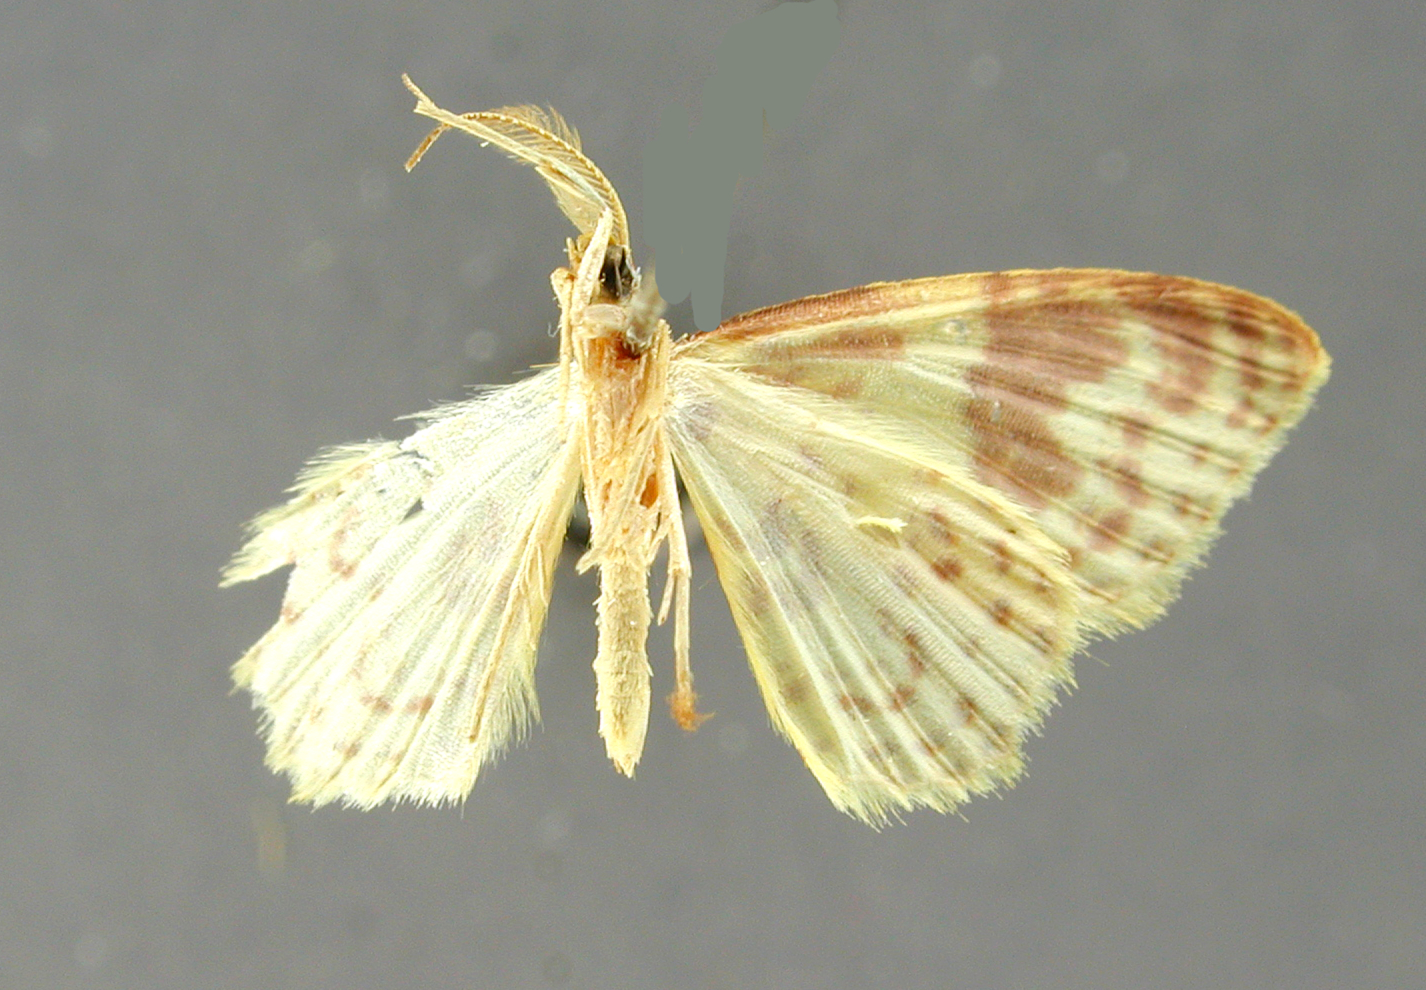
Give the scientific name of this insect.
Cambogia margarita
